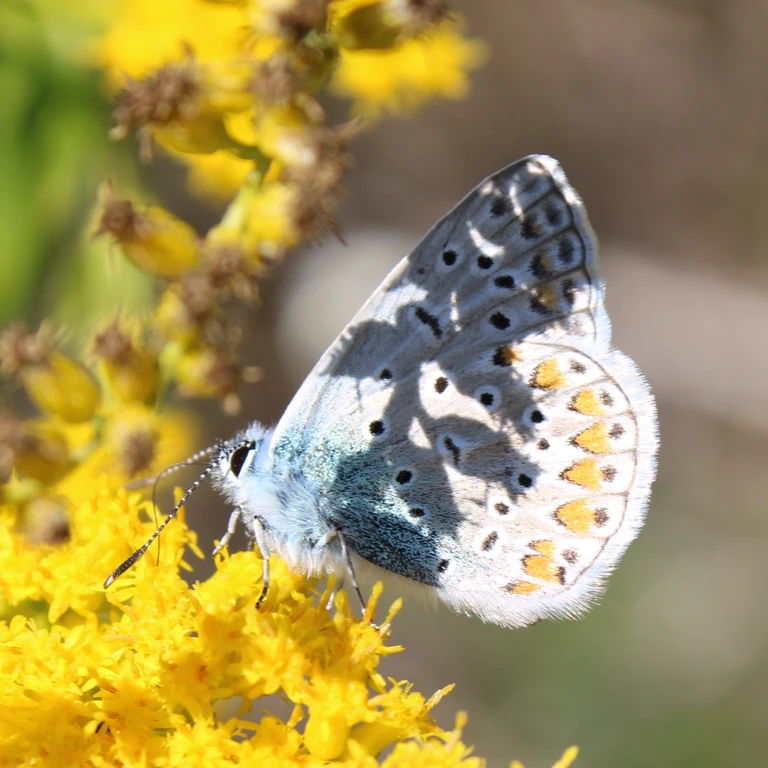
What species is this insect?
Polyommatus icarus
